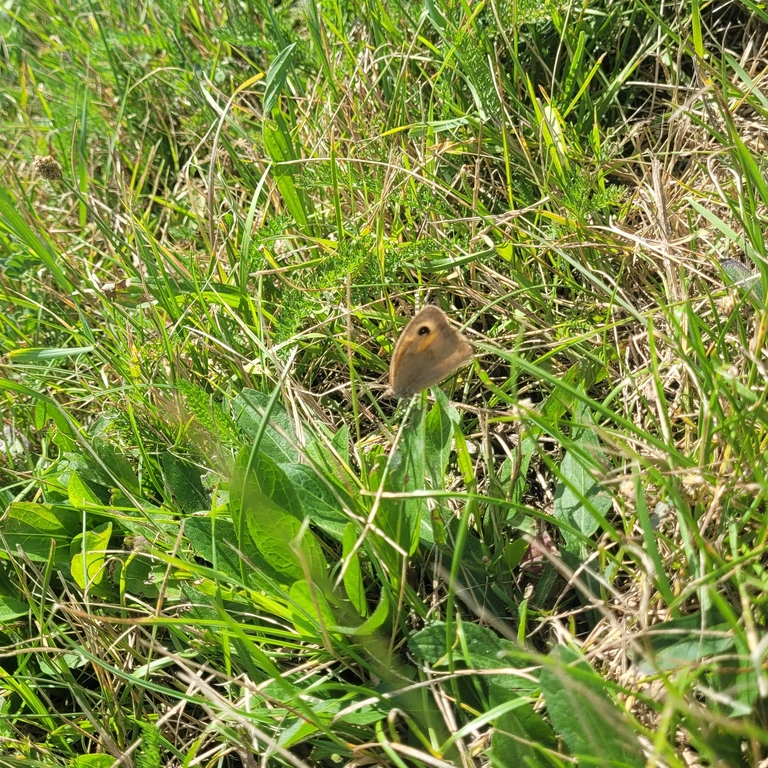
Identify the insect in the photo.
Maniola jurtina
